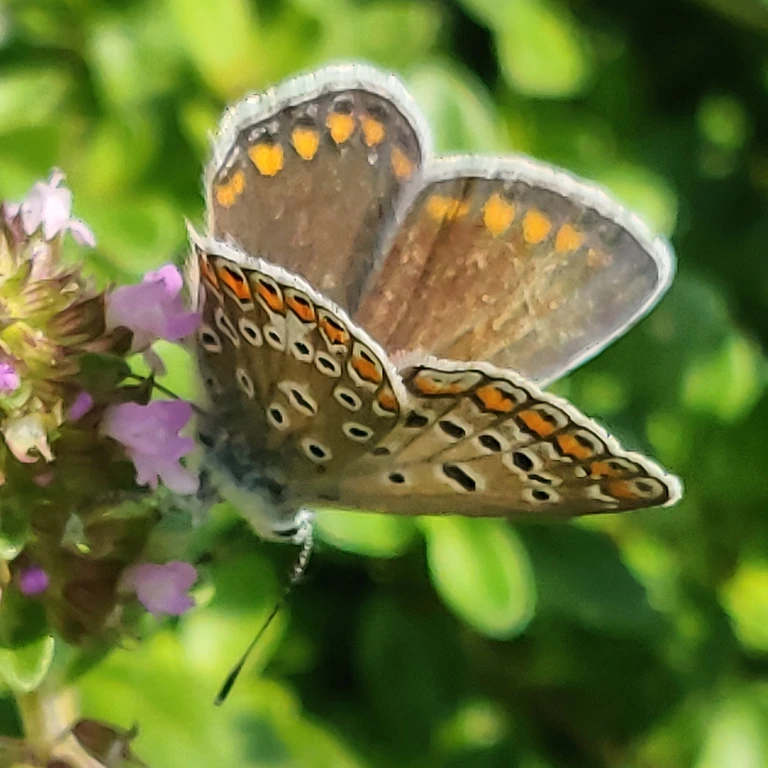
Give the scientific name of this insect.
Polyommatus icarus
